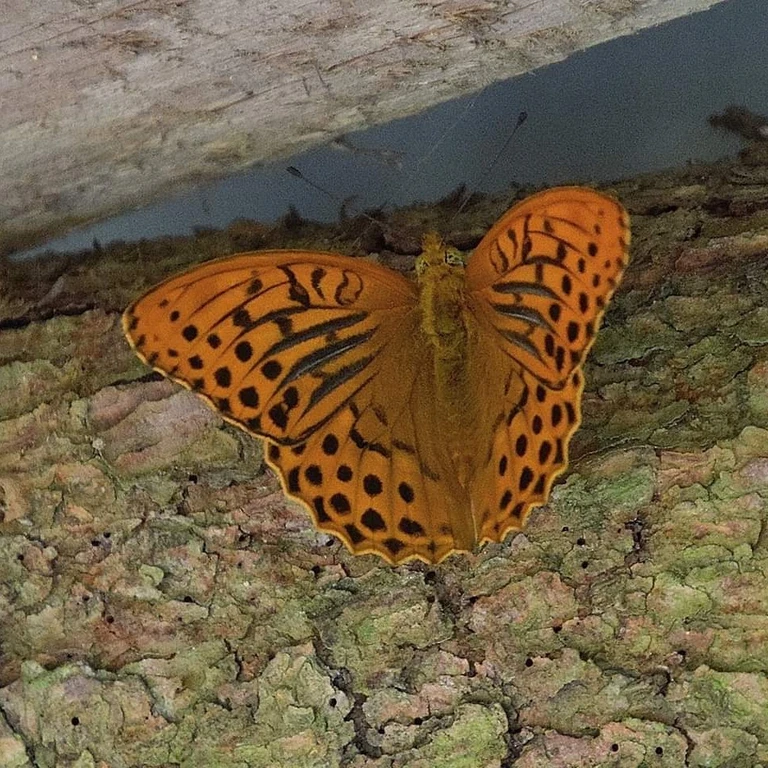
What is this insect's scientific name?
Argynnis paphia
